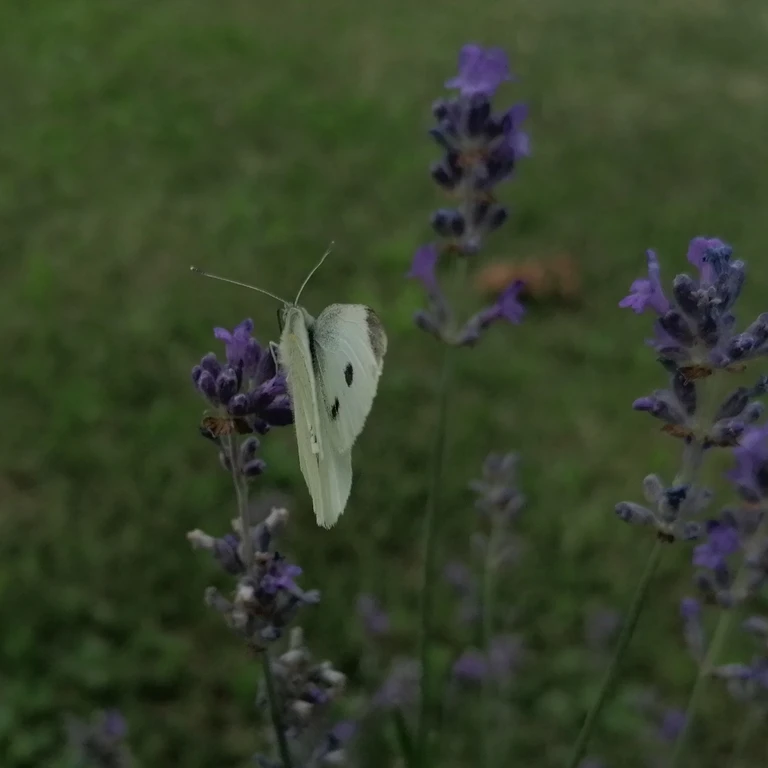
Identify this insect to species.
Pieris rapae
